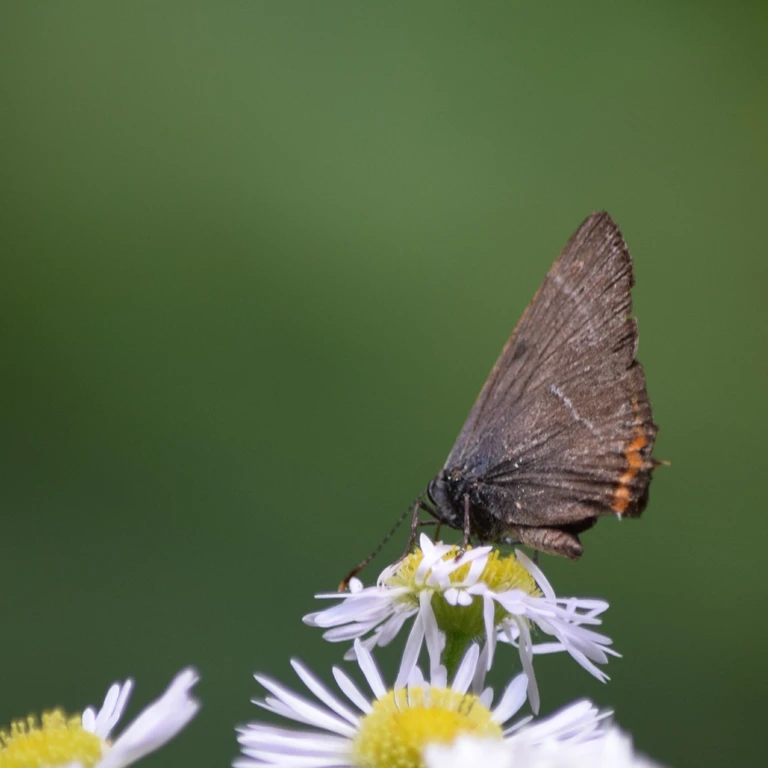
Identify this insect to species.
Satyrium w-album
